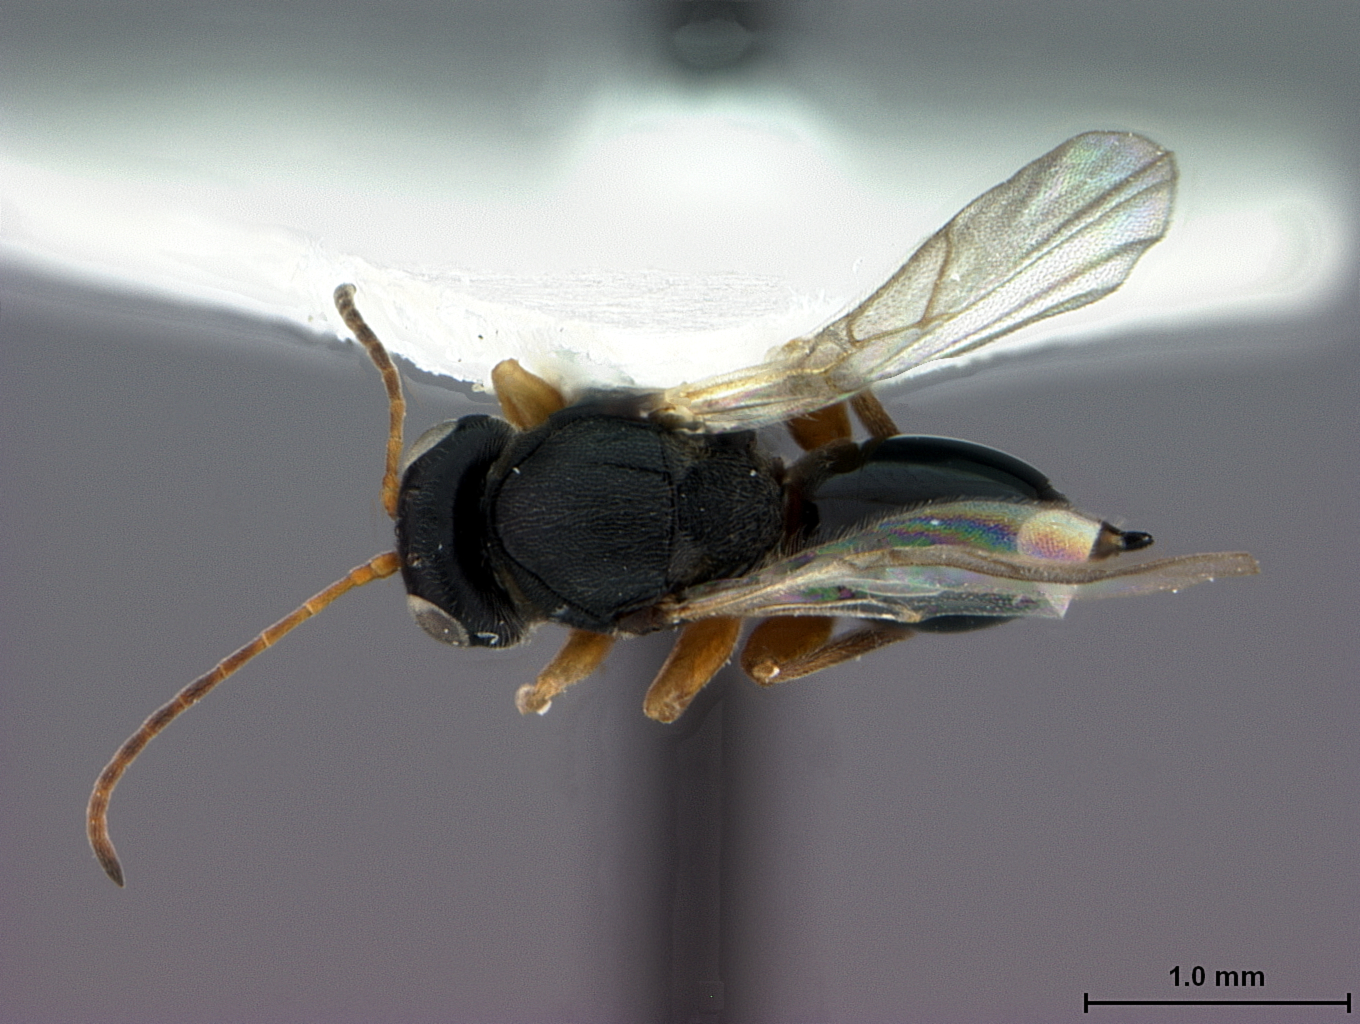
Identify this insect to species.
Ceroptres cornigera
